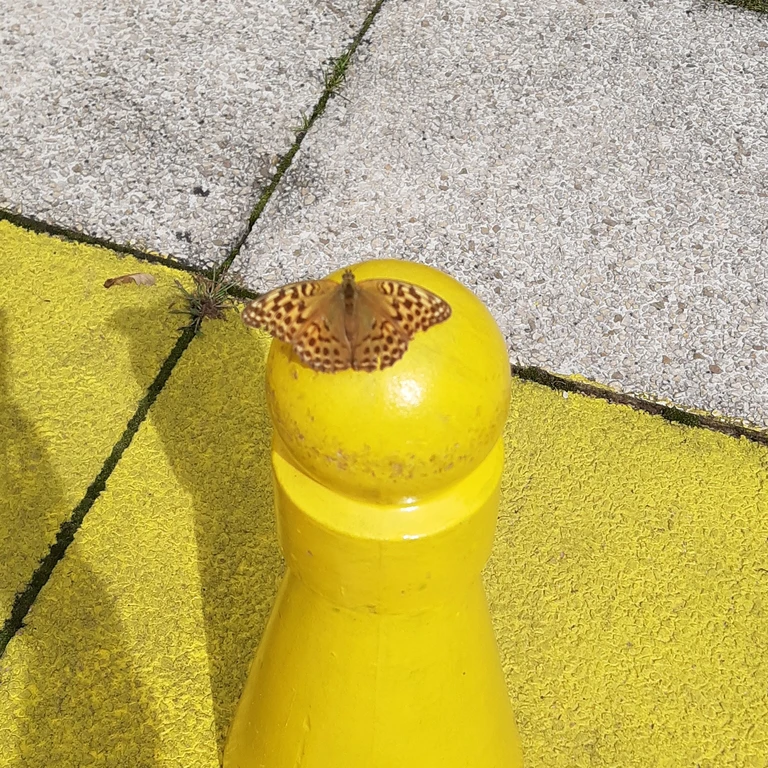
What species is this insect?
Argynnis paphia
